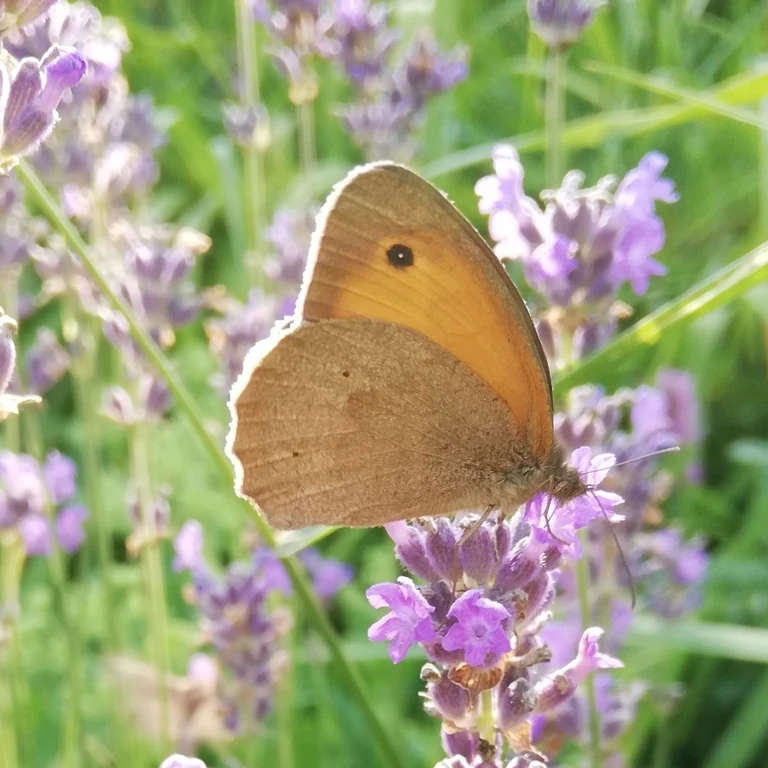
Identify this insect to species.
Maniola jurtina
